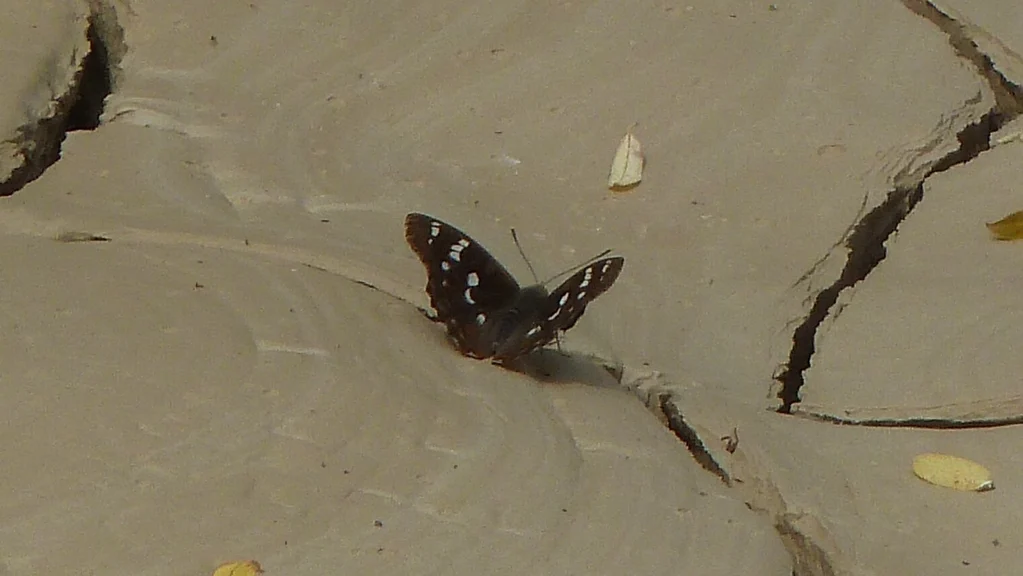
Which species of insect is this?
Apatura ilia
